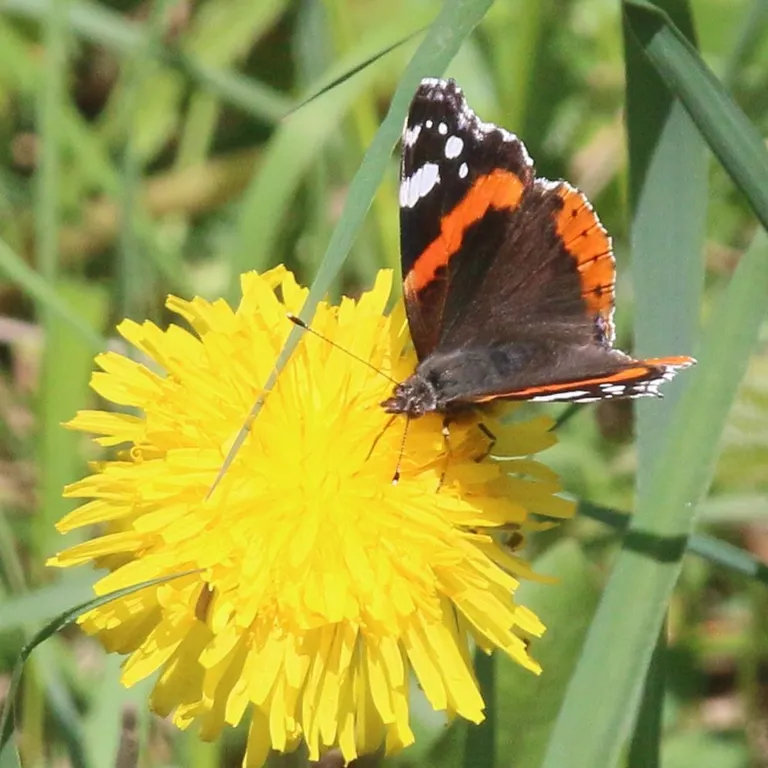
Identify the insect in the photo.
Vanessa atalanta
